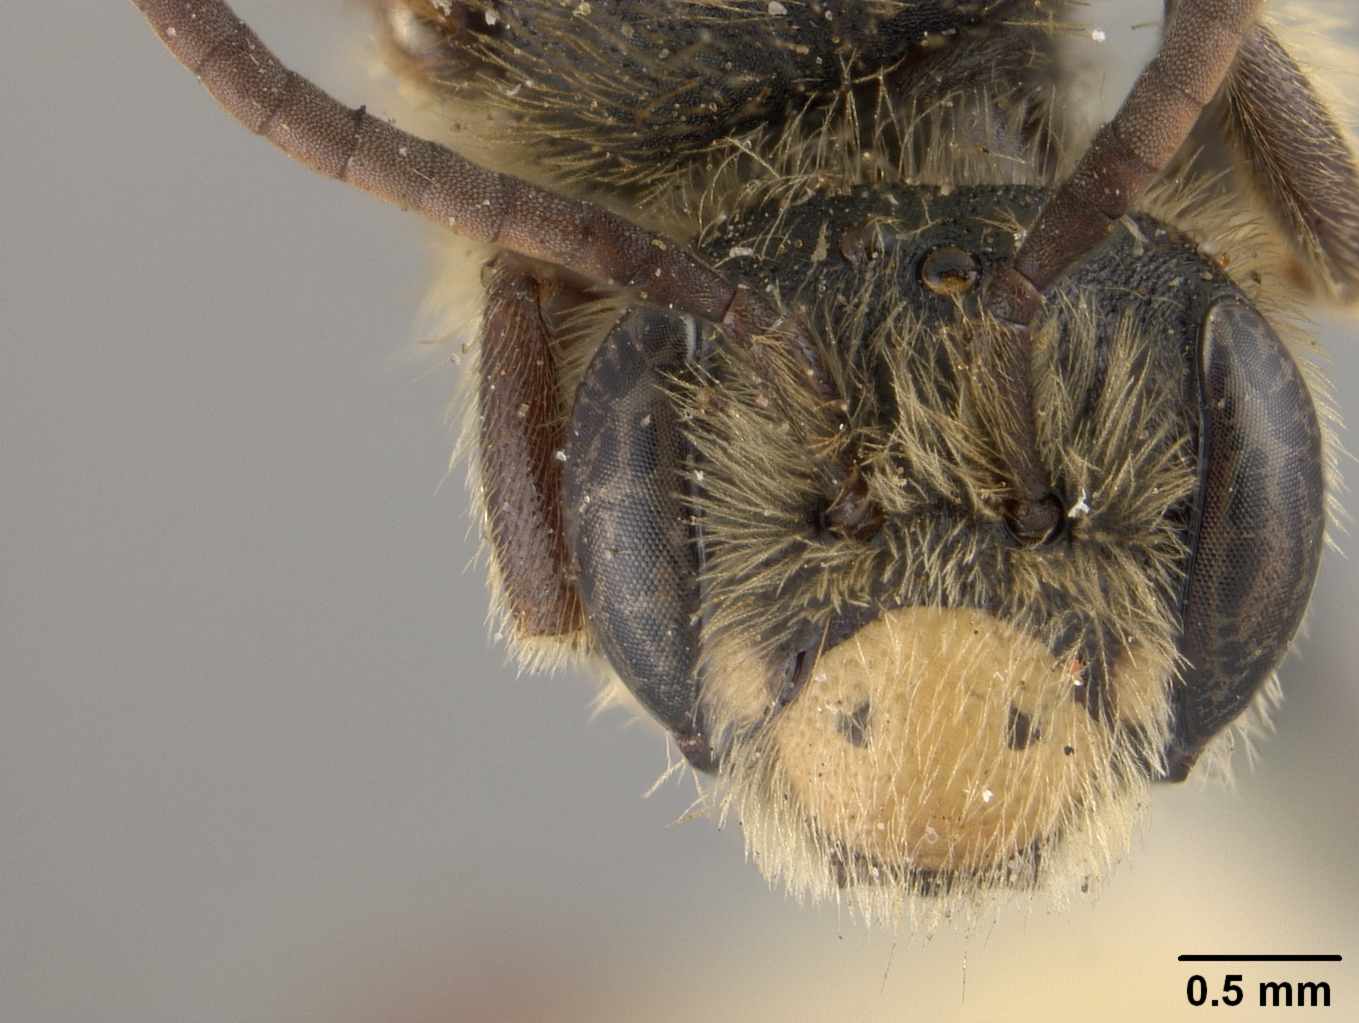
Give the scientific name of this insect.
Andrena cragini
